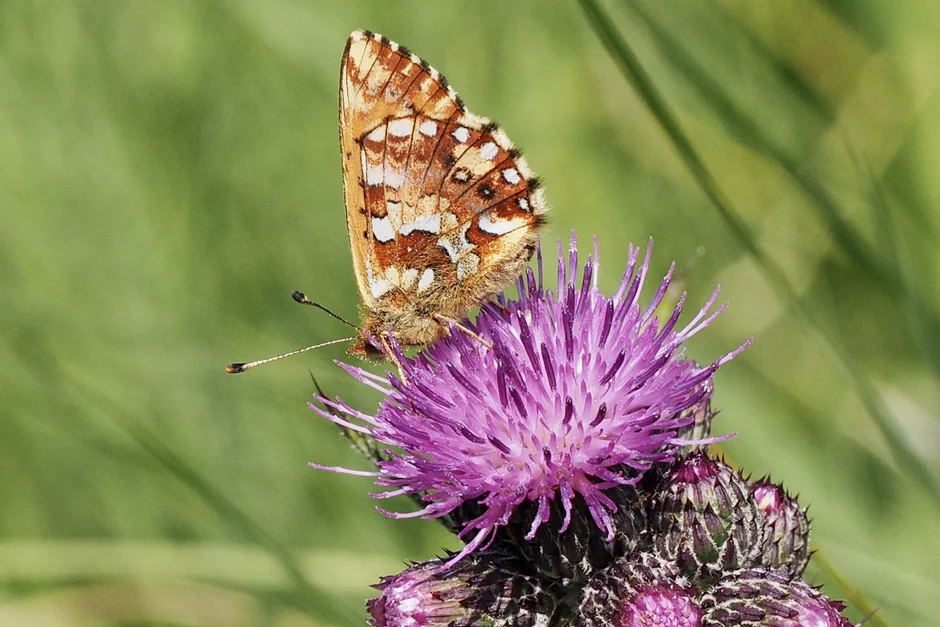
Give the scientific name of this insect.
Boloria aquilonaris
